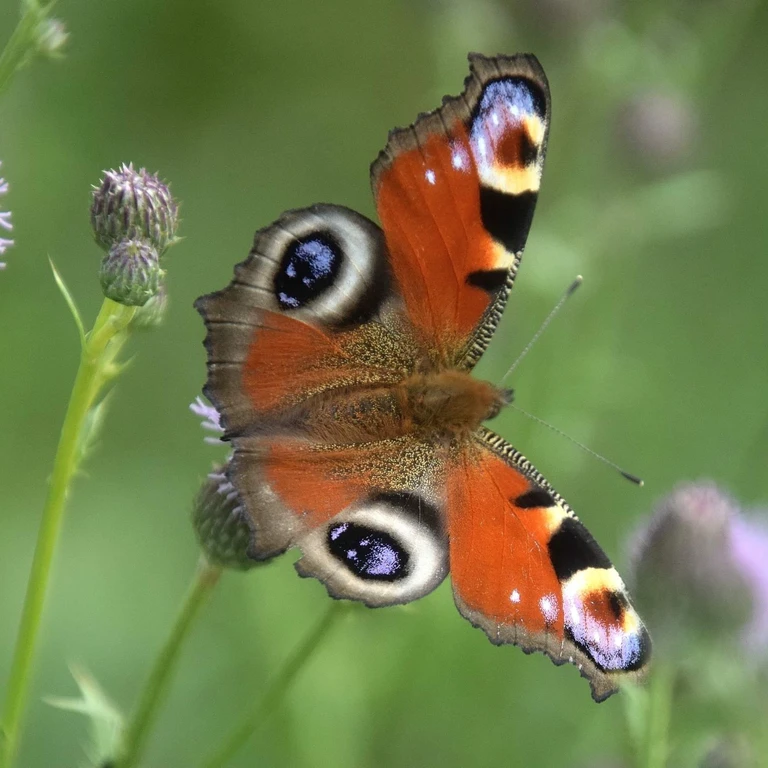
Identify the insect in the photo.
Aglais io
